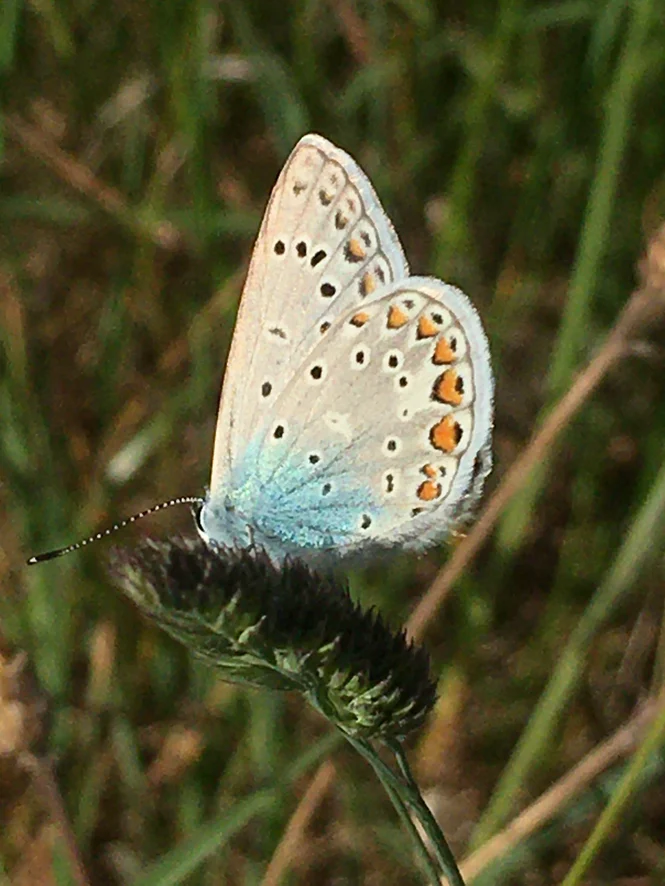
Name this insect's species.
Polyommatus icarus
